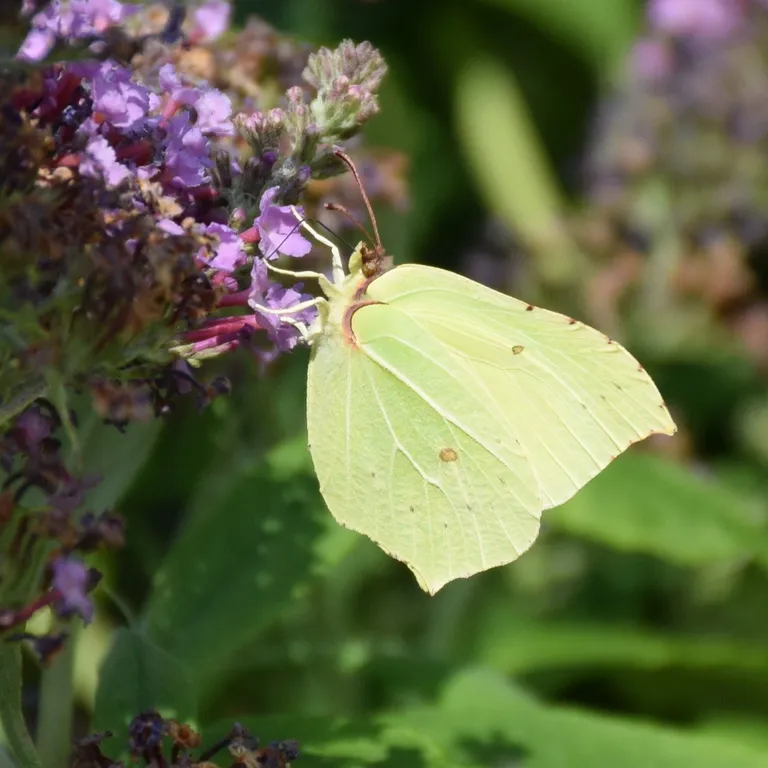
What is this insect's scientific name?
Gonepteryx rhamni
